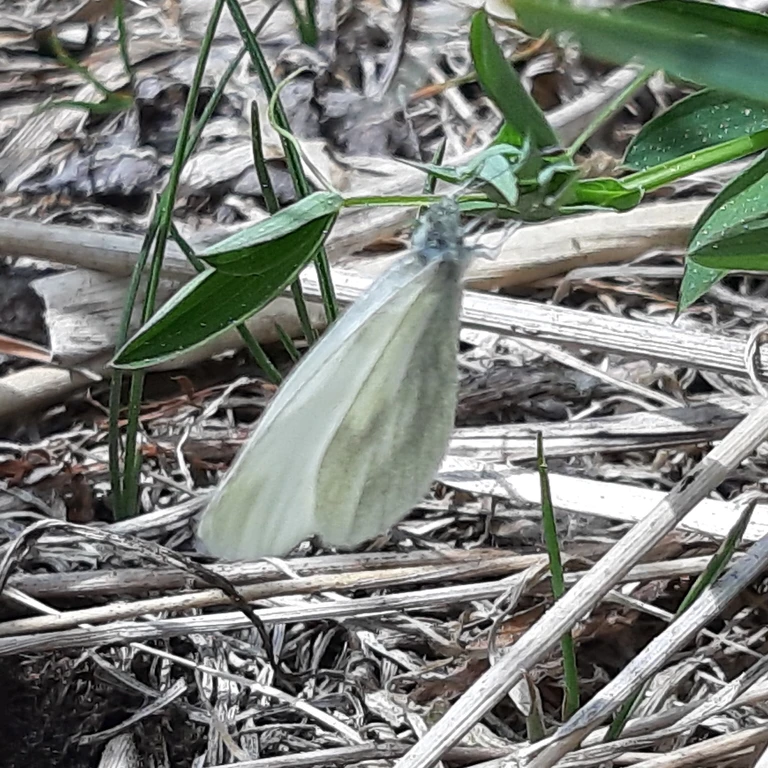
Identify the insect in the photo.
Leptidea sinapis/juvernica
